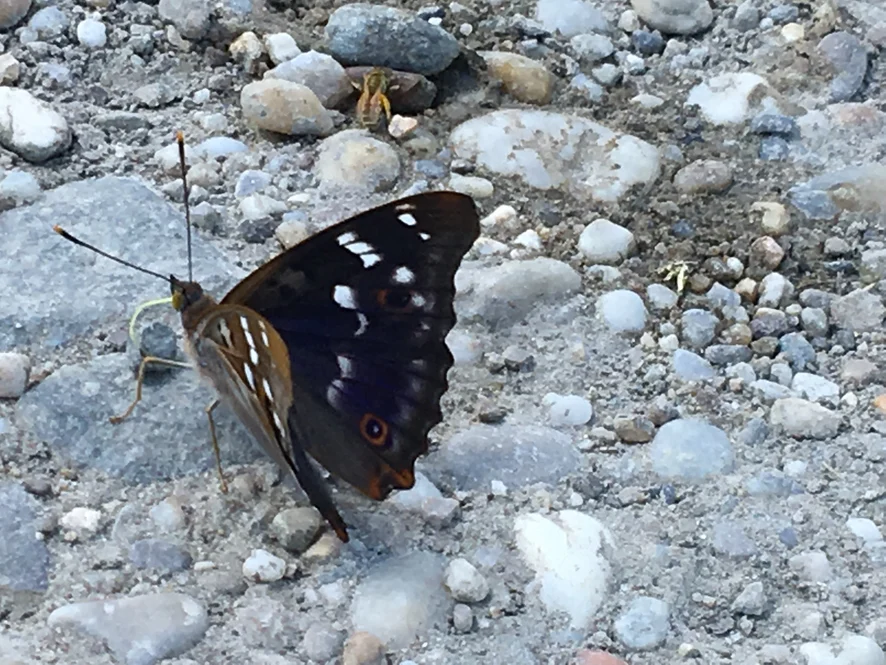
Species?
Apatura ilia
